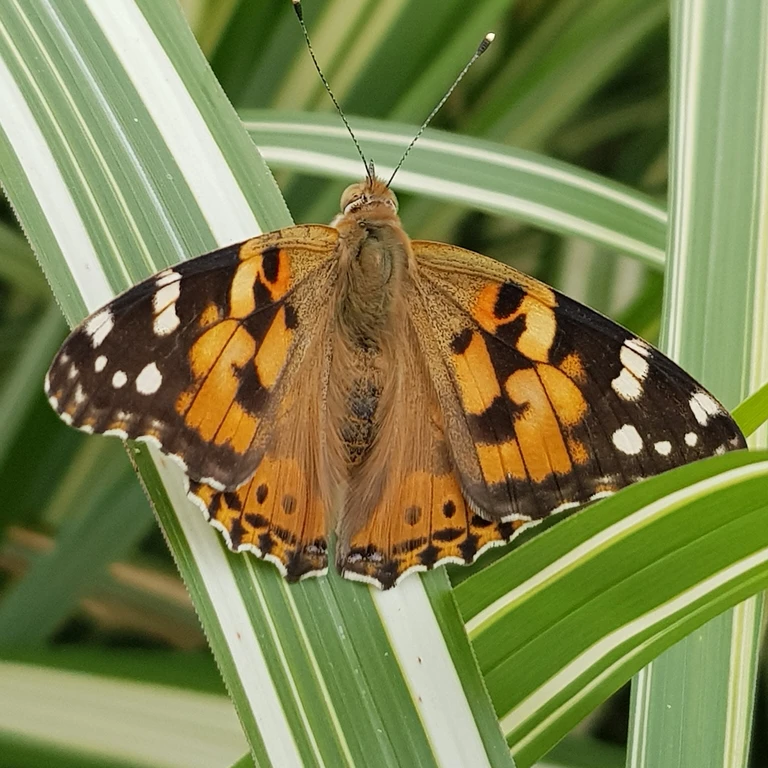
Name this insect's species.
Vanessa cardui
